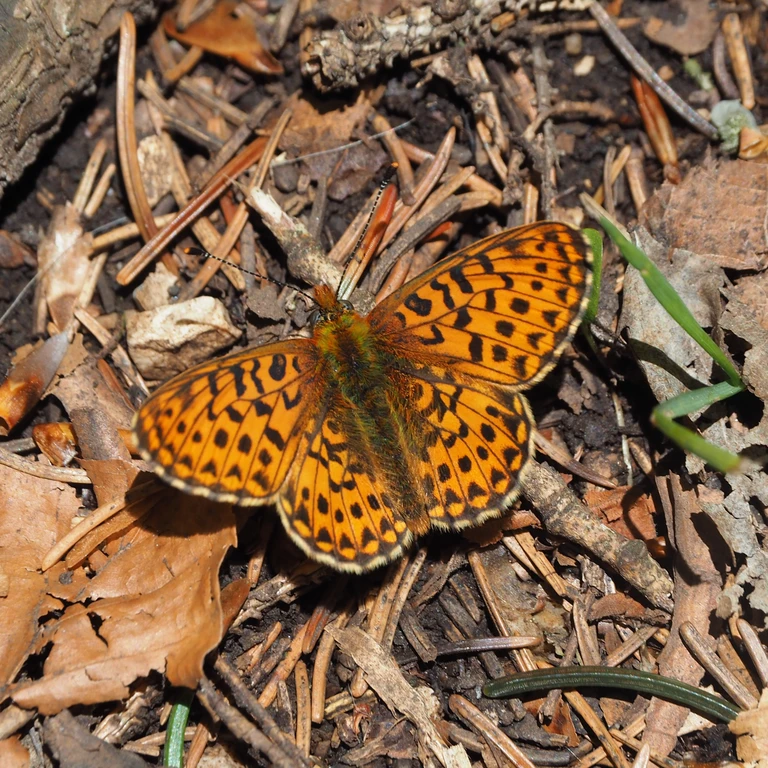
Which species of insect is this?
Boloria euphrosyne (also Clossiana euphrosyne)
